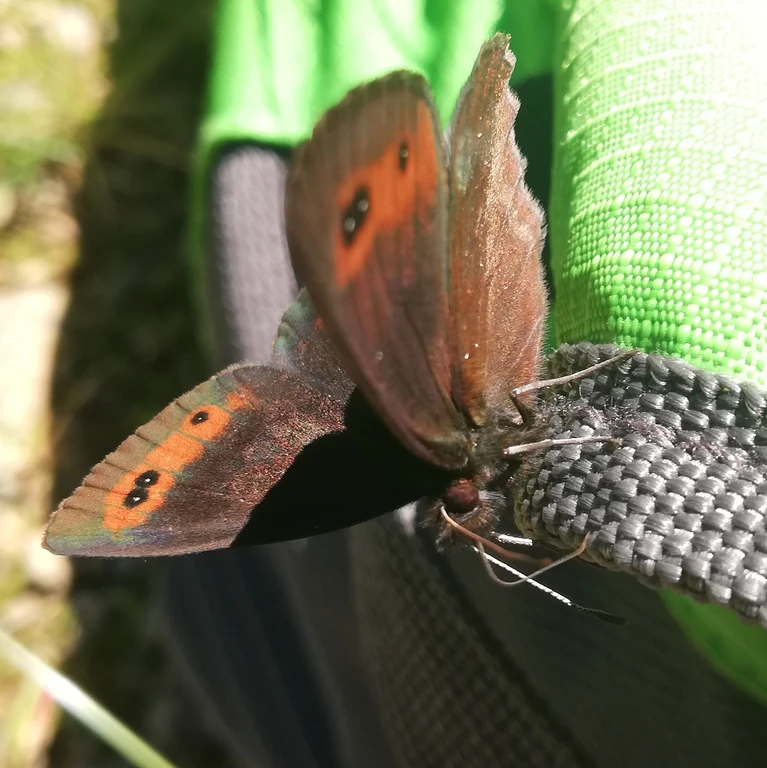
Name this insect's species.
Erebia aethiops
